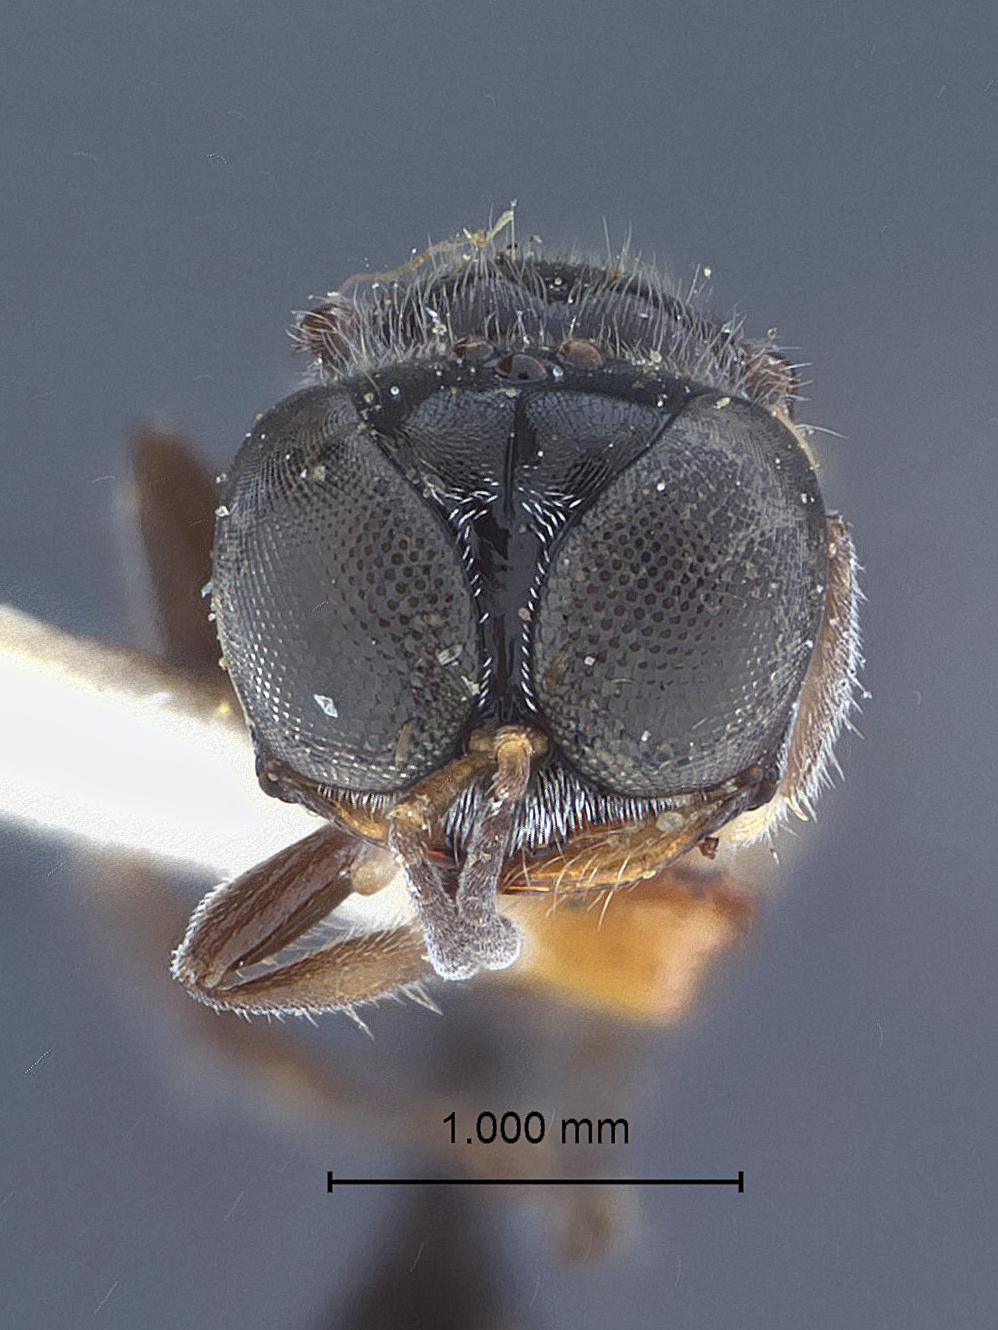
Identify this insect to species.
Eupiloides albocollaris
